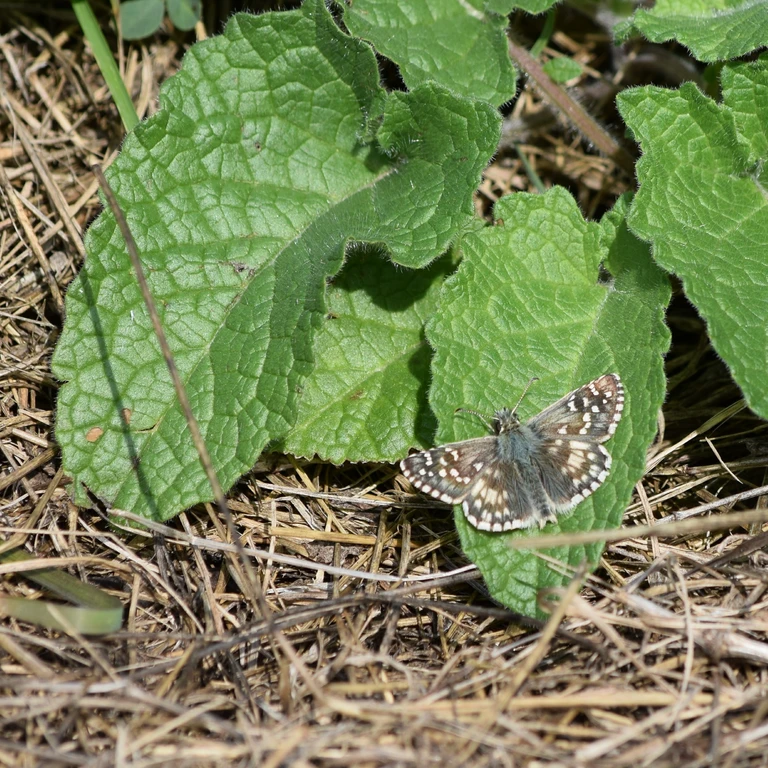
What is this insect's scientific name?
Pyrgus armoricanus
